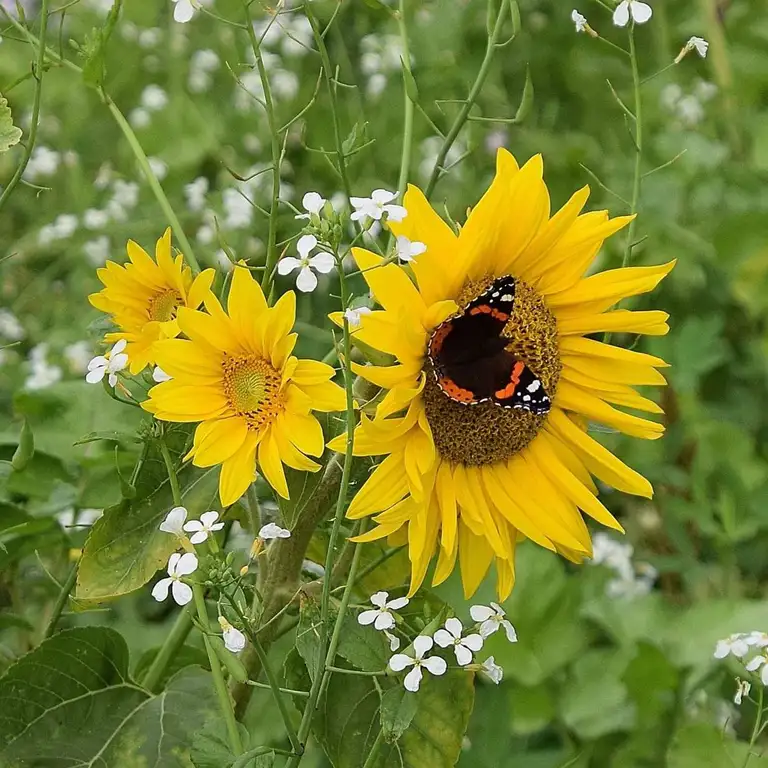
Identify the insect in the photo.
Vanessa atalanta
